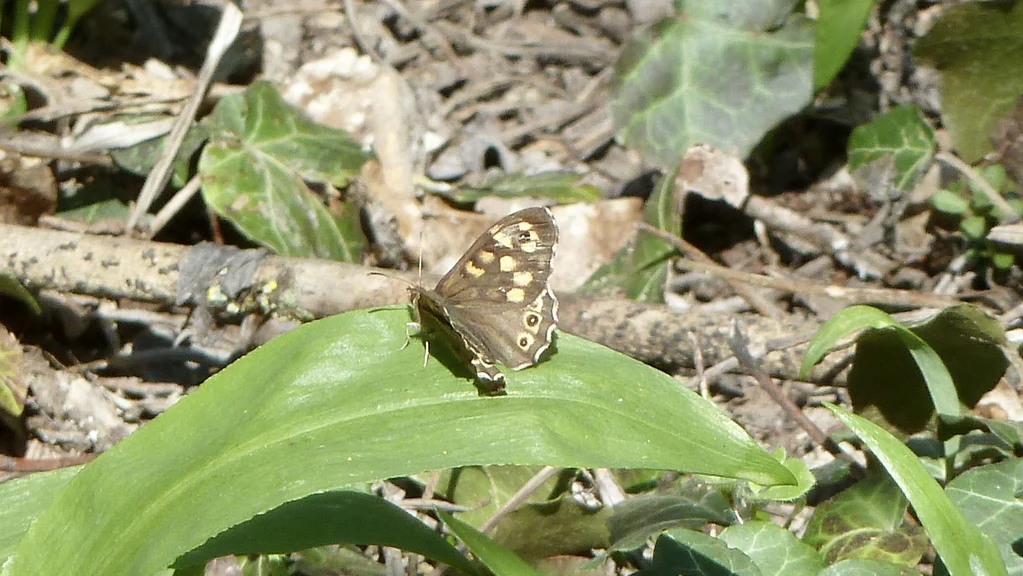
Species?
Pararge aegeria
